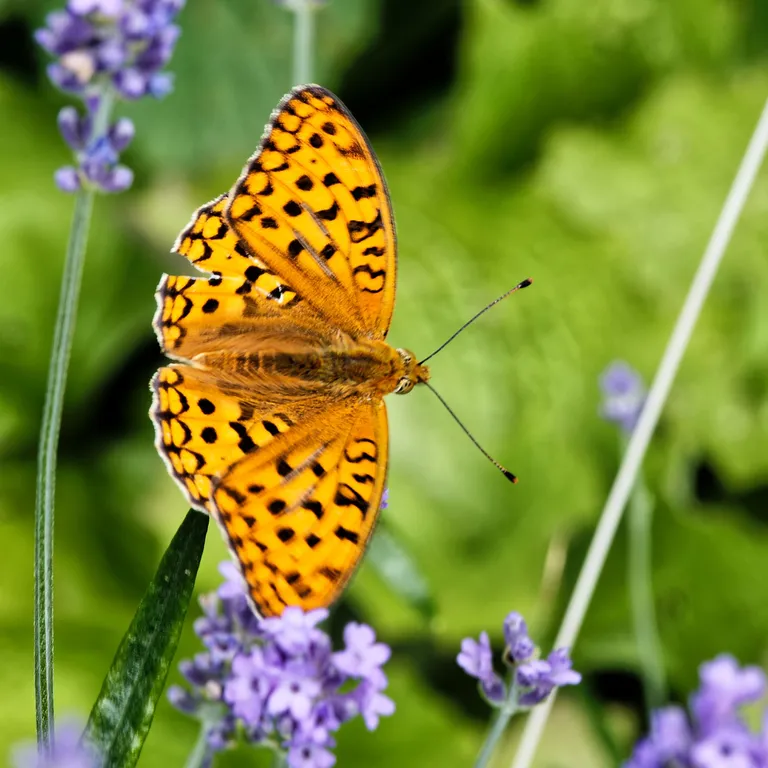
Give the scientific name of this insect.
Fabriciana adippe
